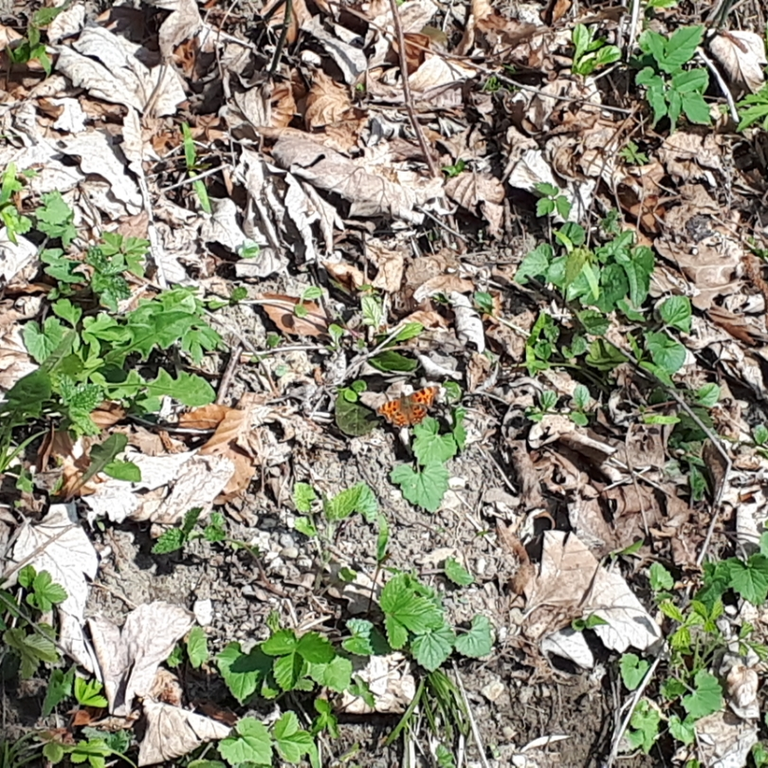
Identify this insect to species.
Polygonia c-album
